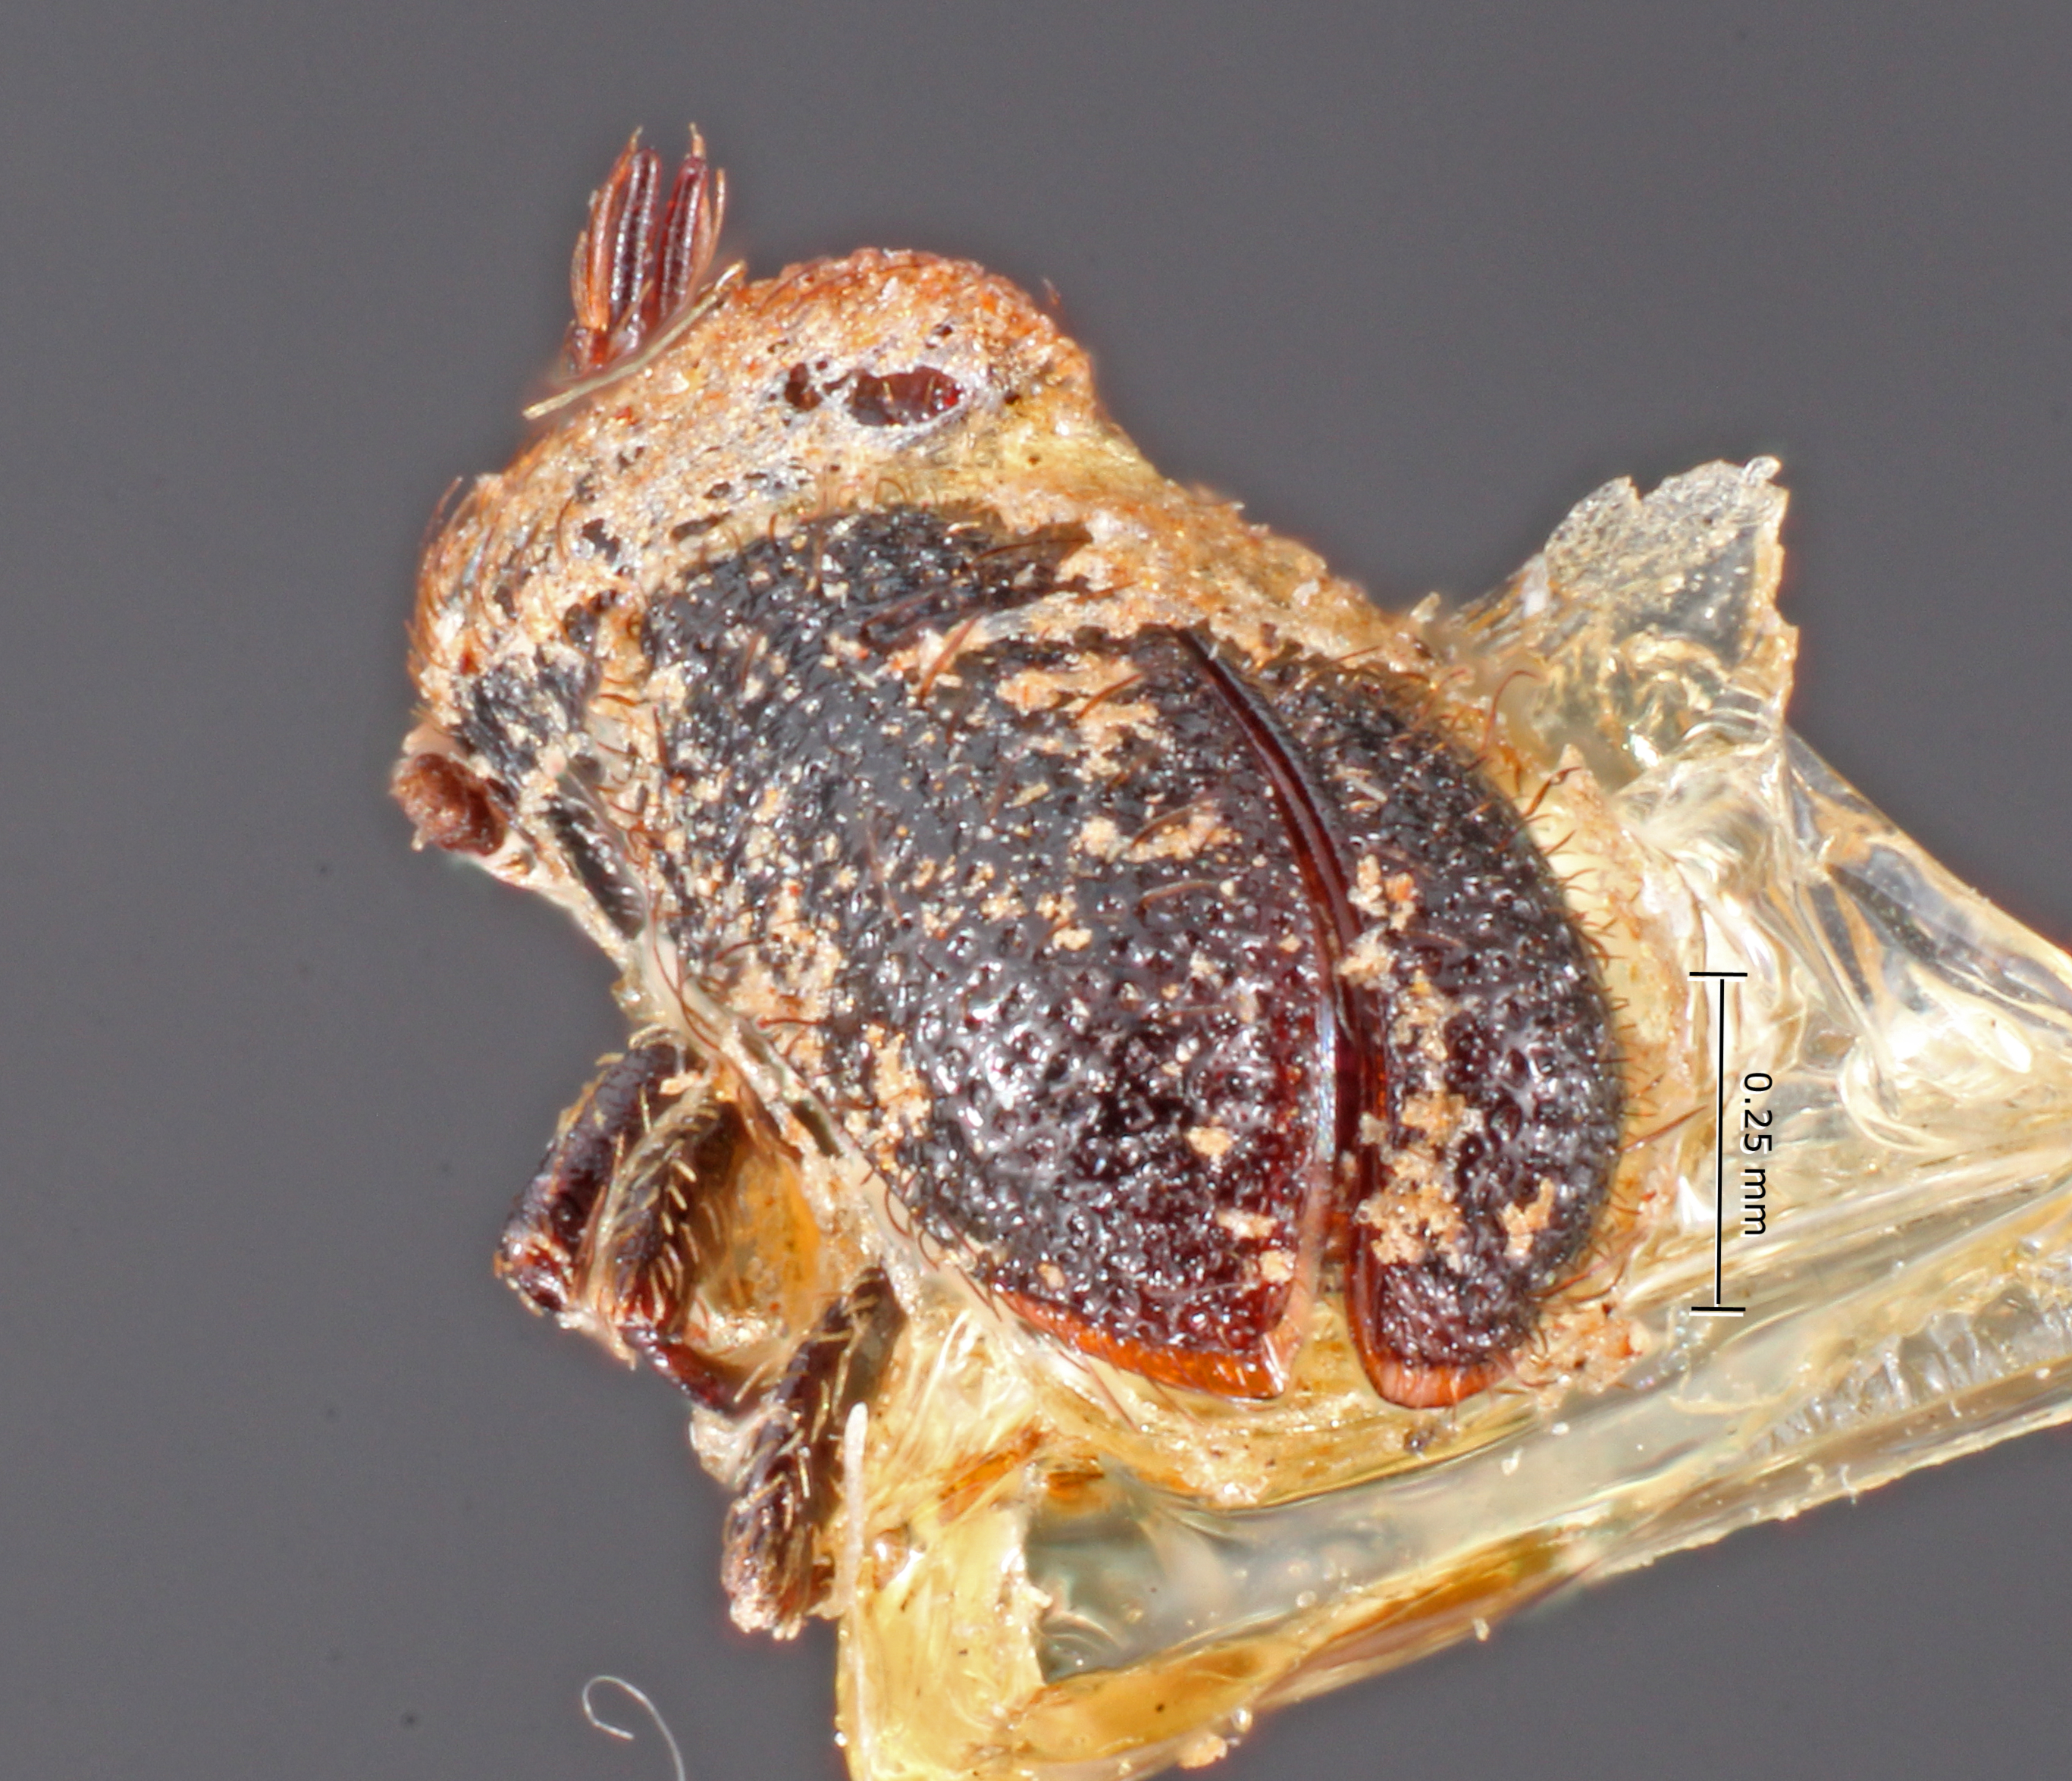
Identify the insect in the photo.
Cactopinus koebelei
